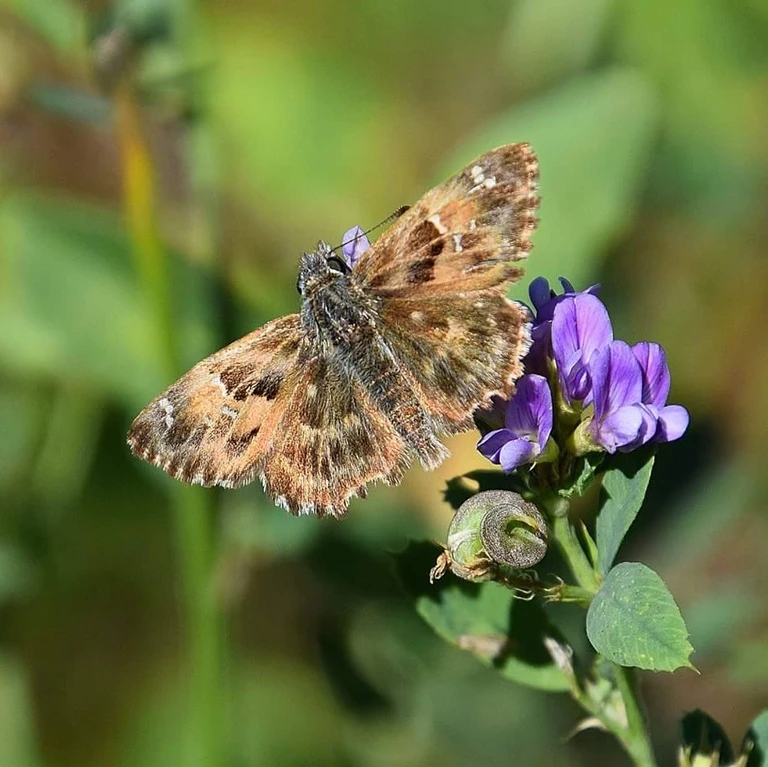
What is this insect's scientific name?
Carcharodus alceae
